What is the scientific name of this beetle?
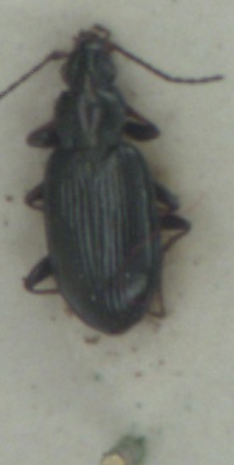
Bembidion tibiale
